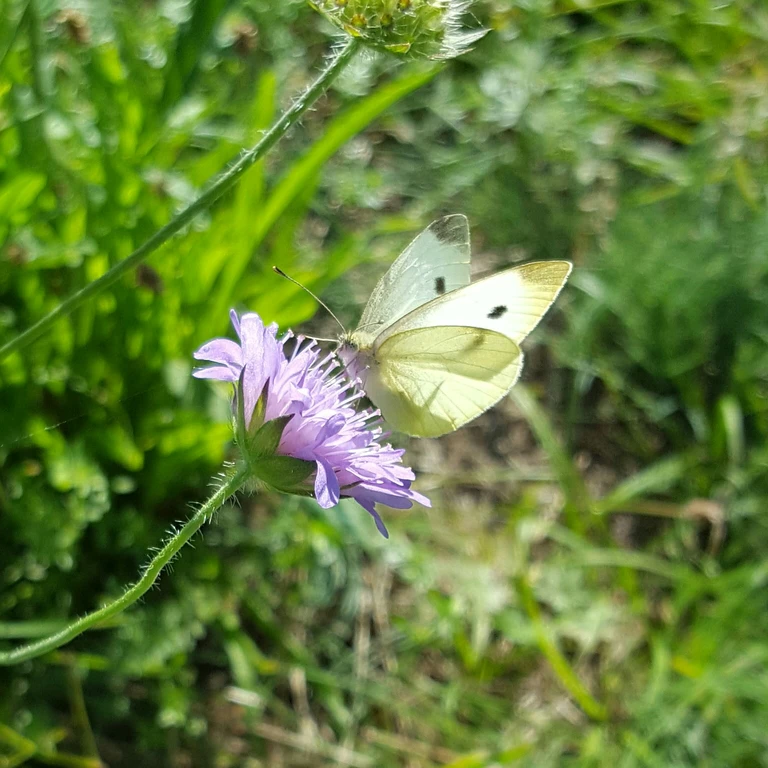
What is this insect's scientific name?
Pieris rapae
